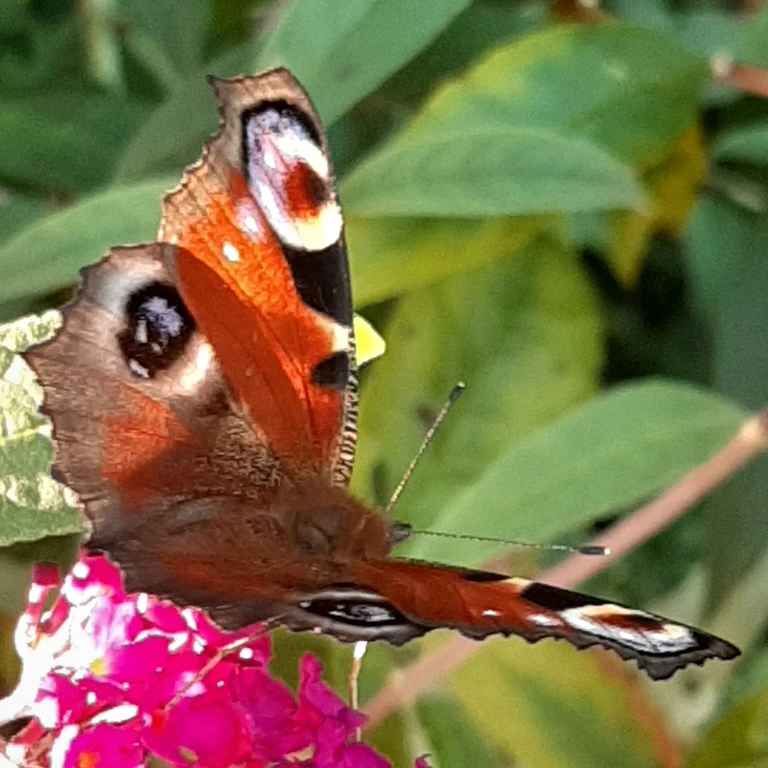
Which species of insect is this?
Aglais io
